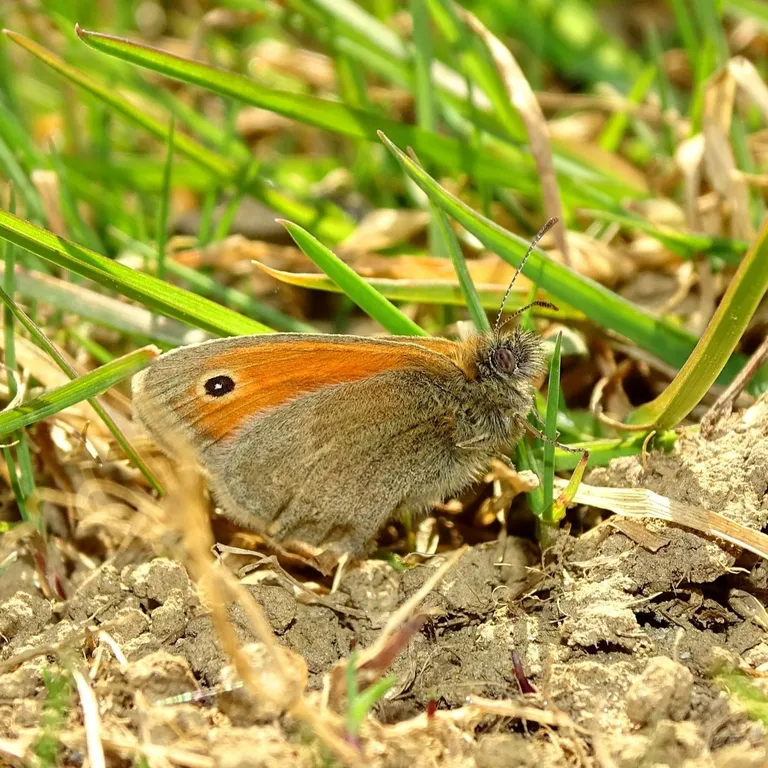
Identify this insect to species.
Coenonympha pamphilus
